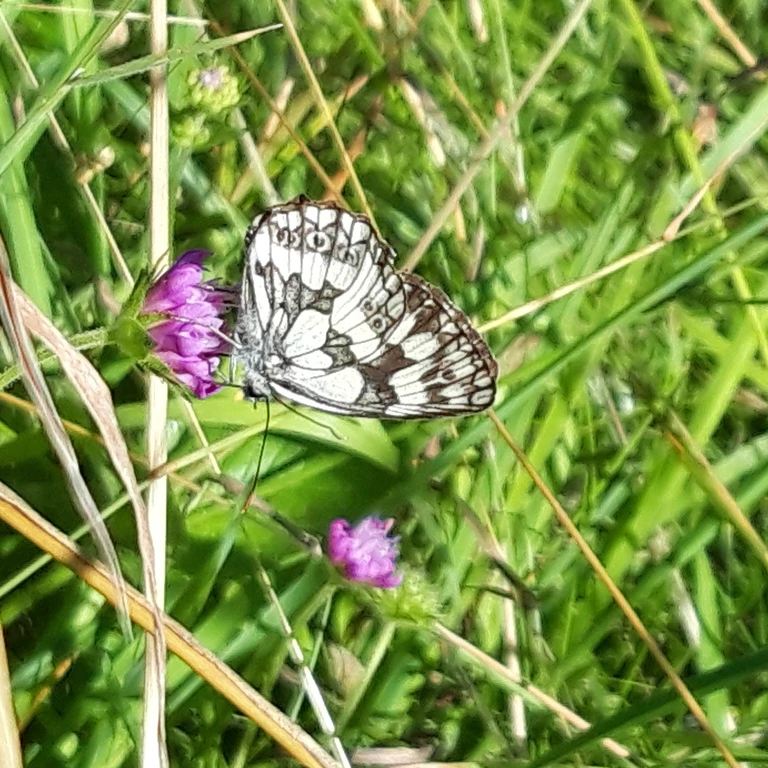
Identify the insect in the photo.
Melanargia galathea
